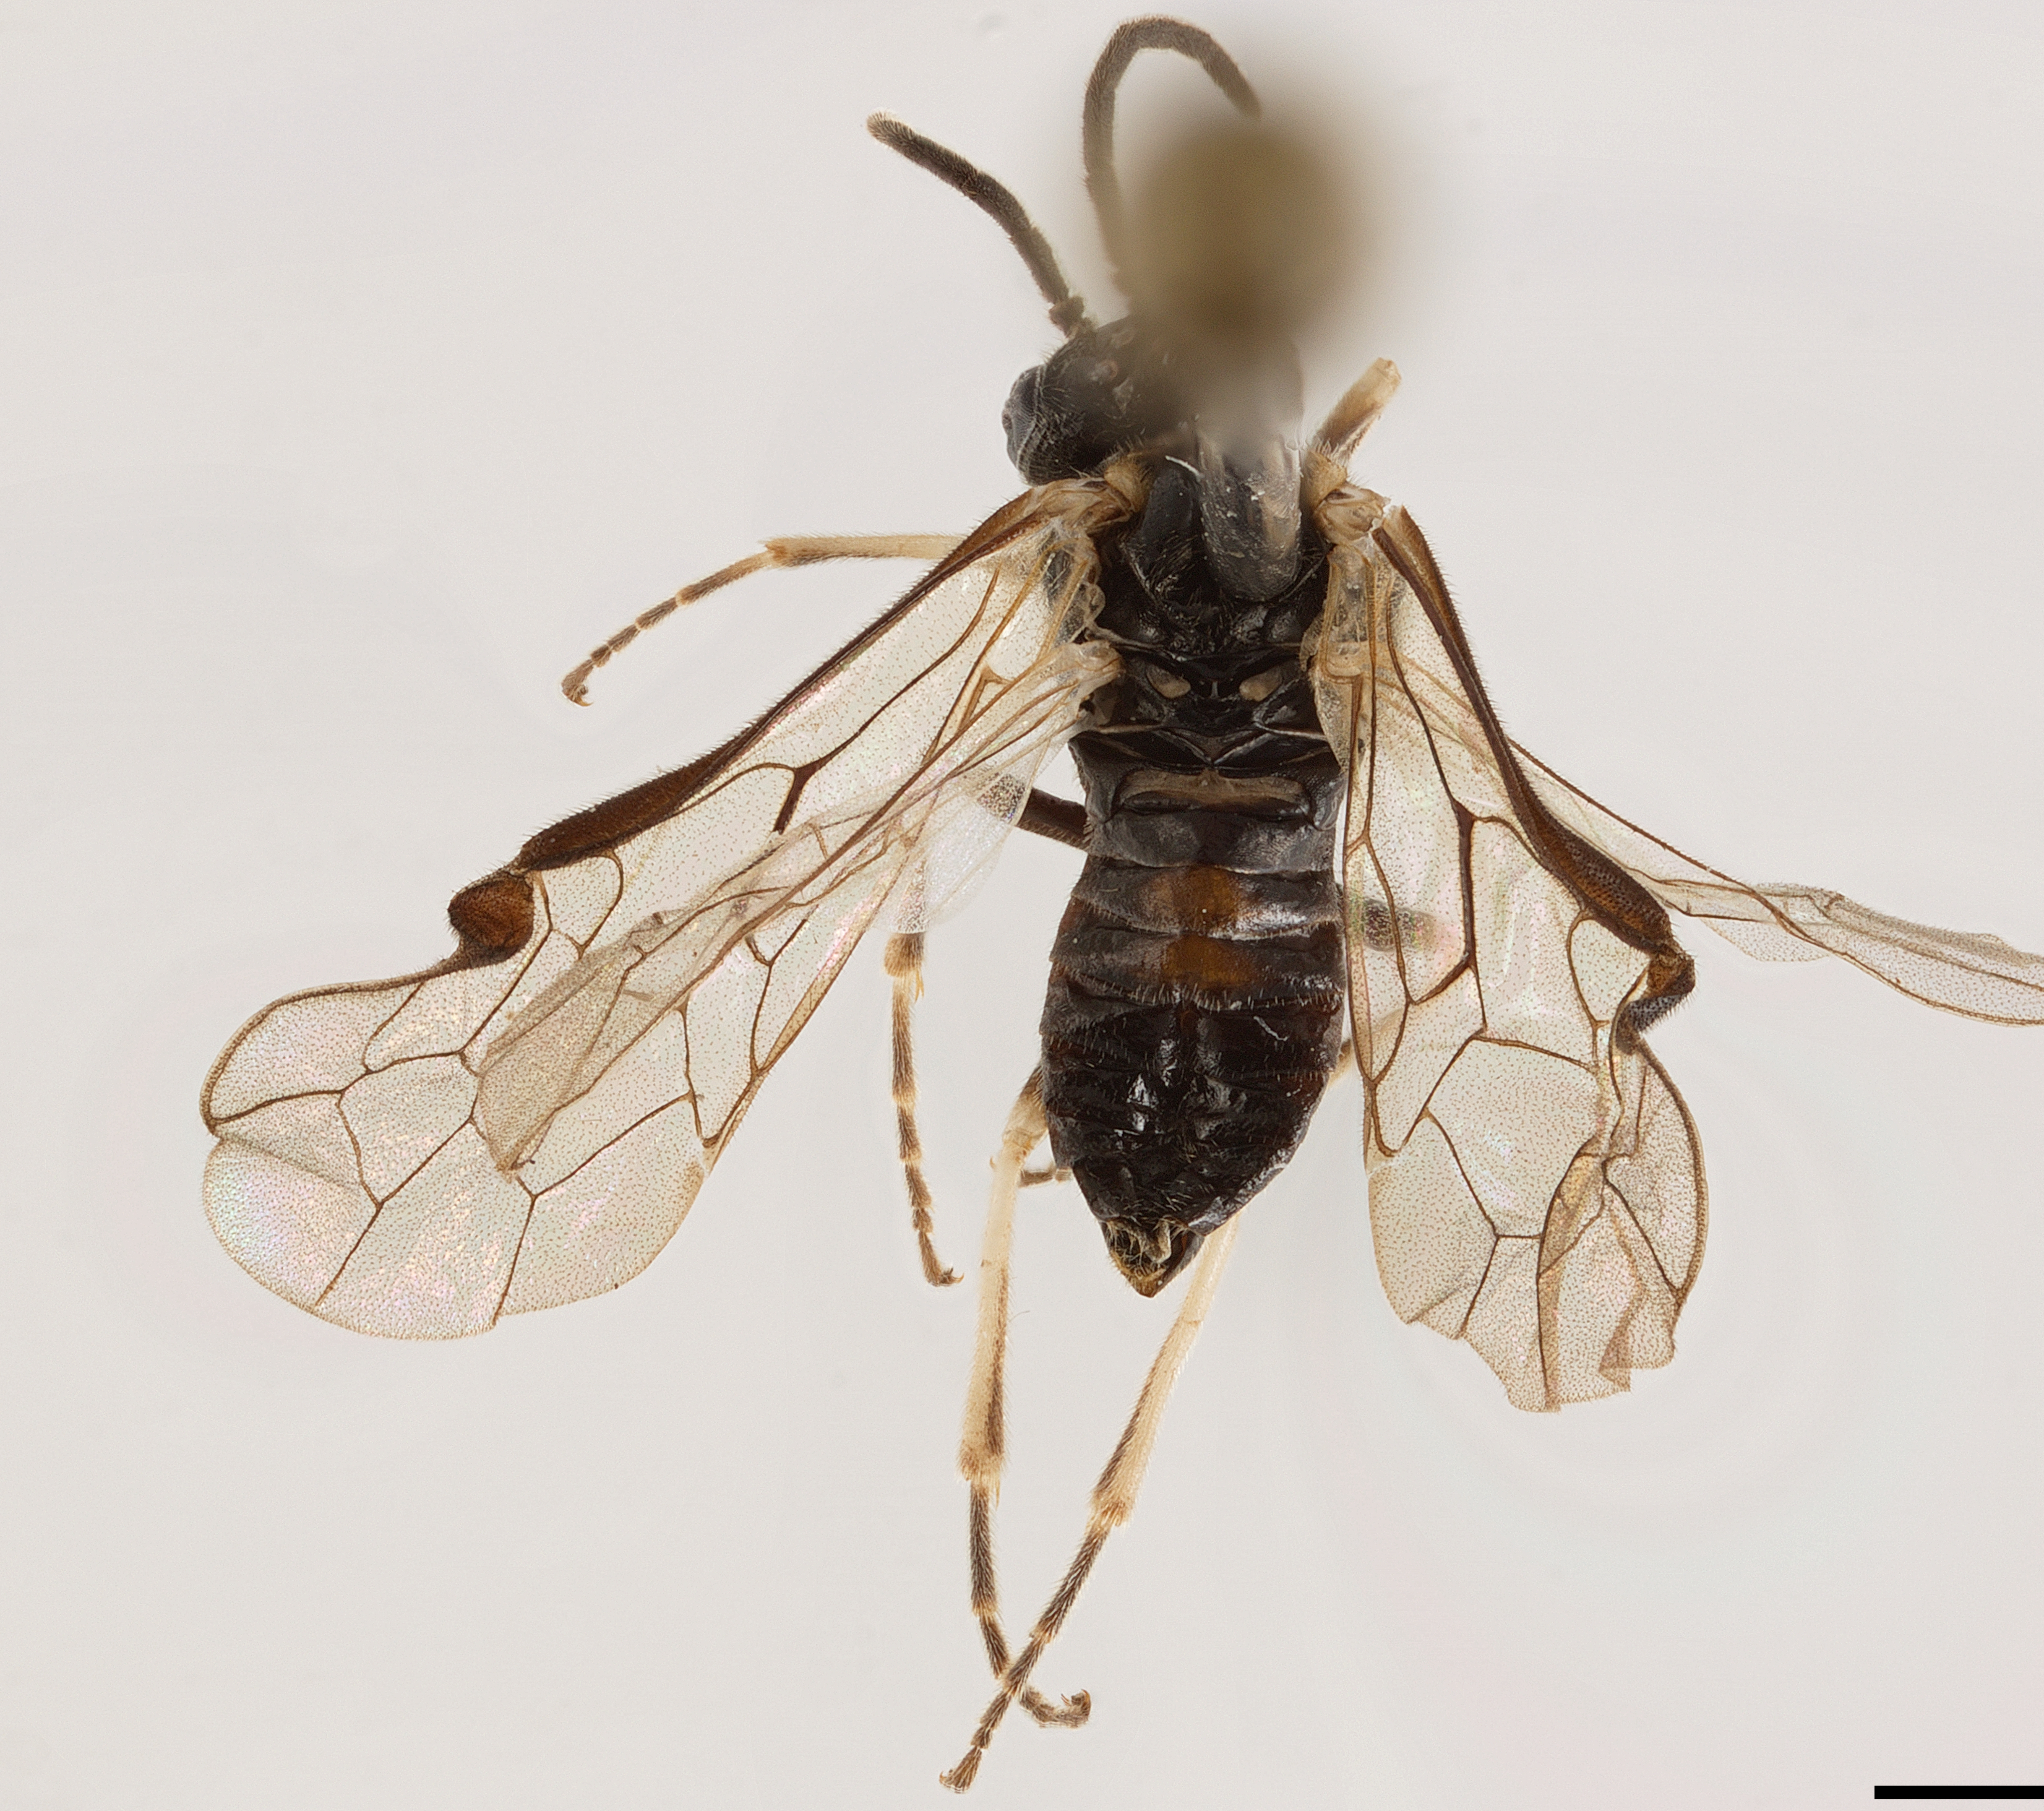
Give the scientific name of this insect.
Nipponorhynchus brevis
